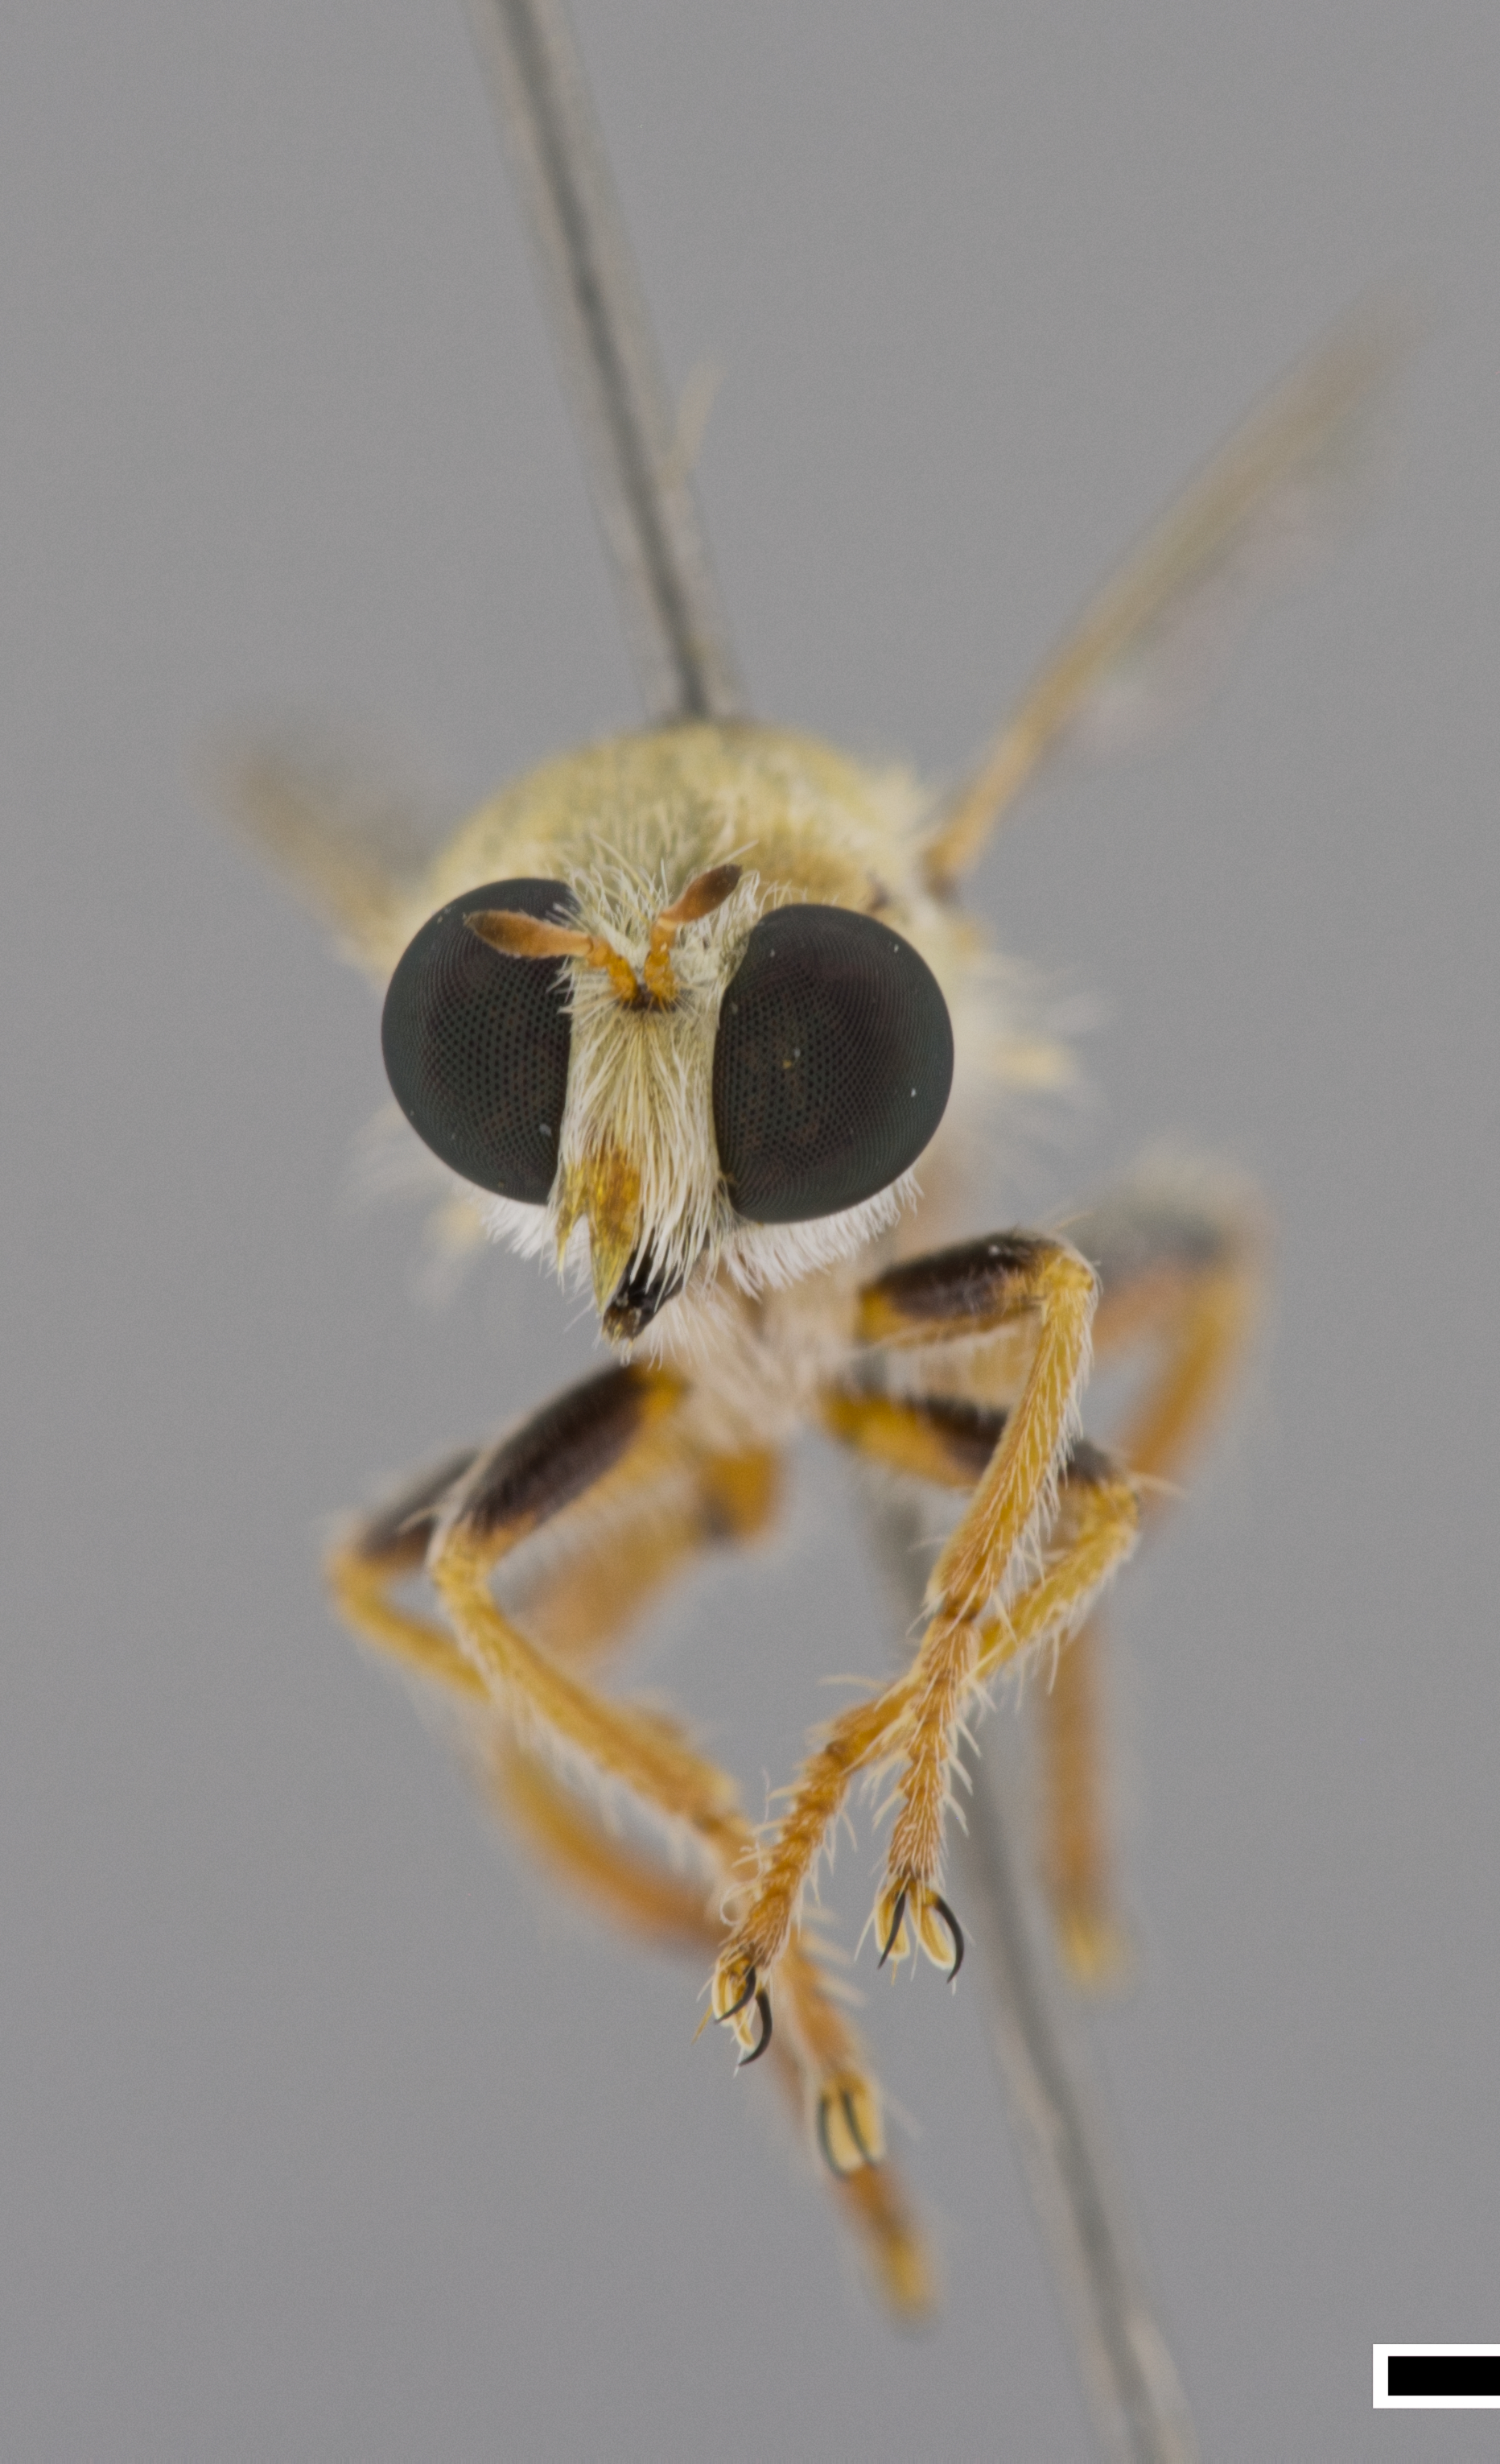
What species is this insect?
Trichardis picta
